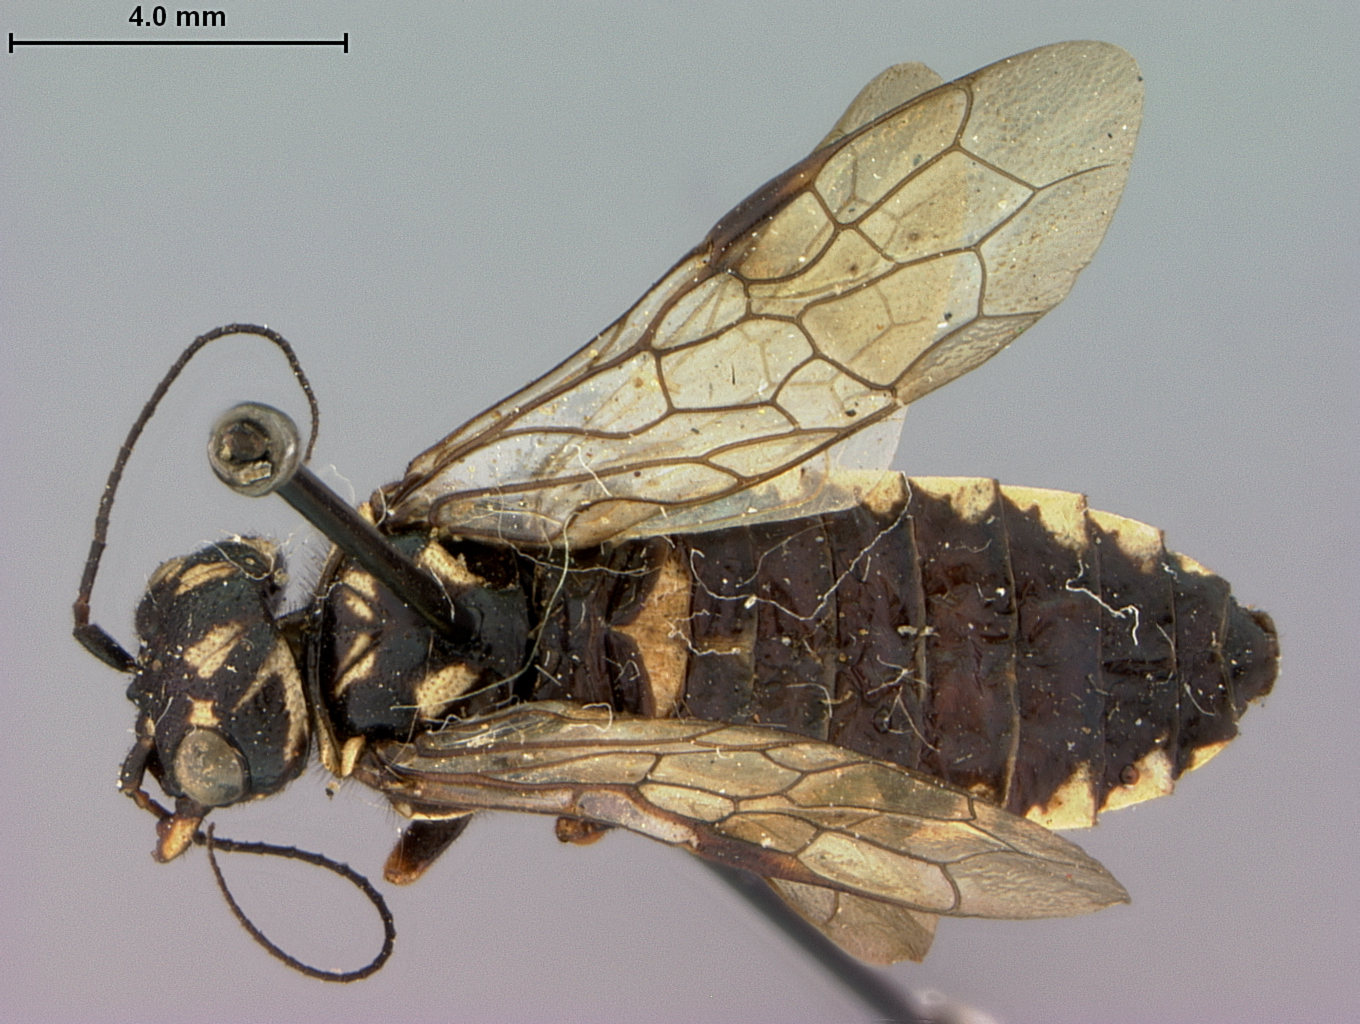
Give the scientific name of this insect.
Itycorsia zappei
